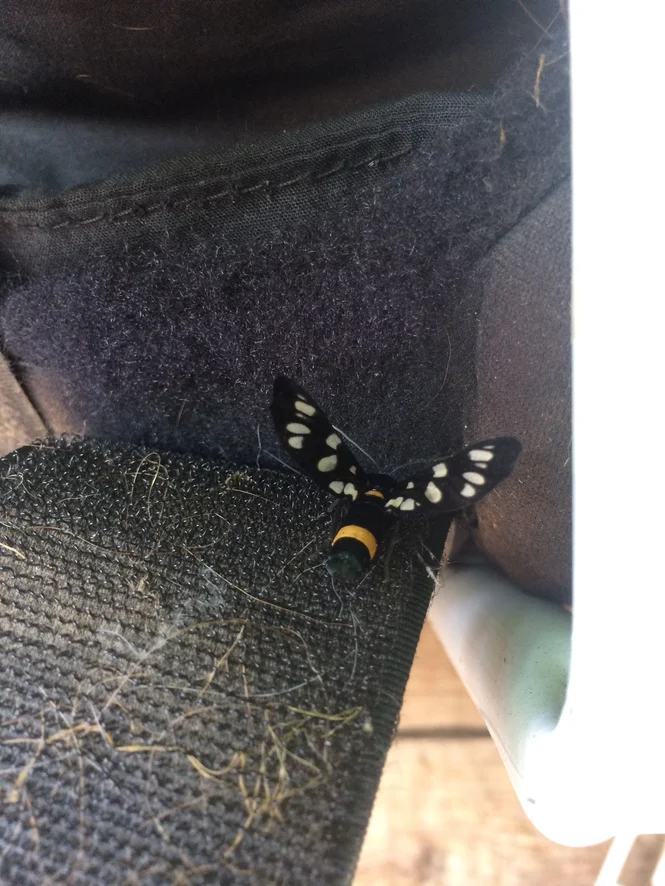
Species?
Amata phegea
